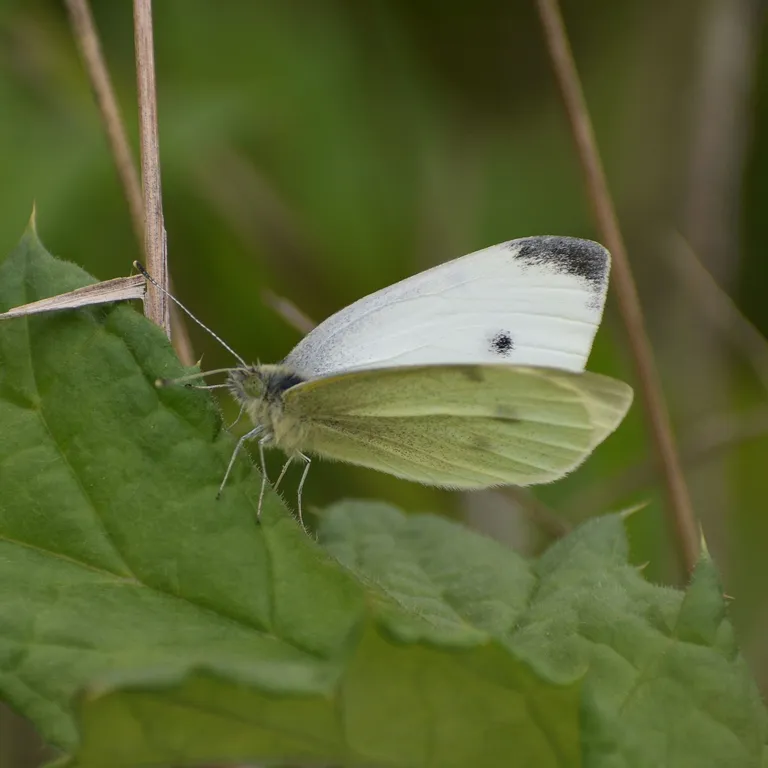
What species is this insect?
Pieris rapae
